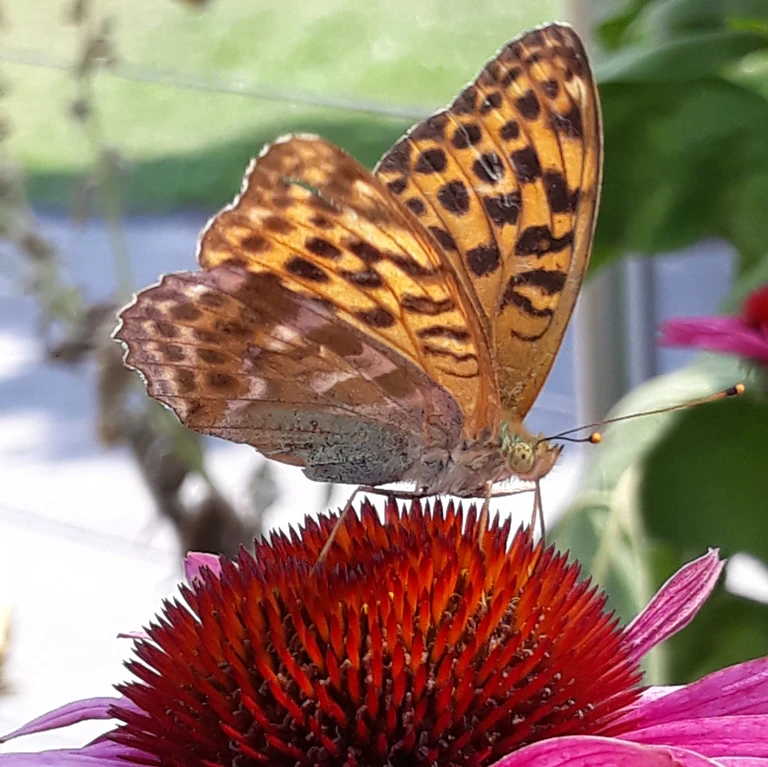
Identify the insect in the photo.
Argynnis paphia
